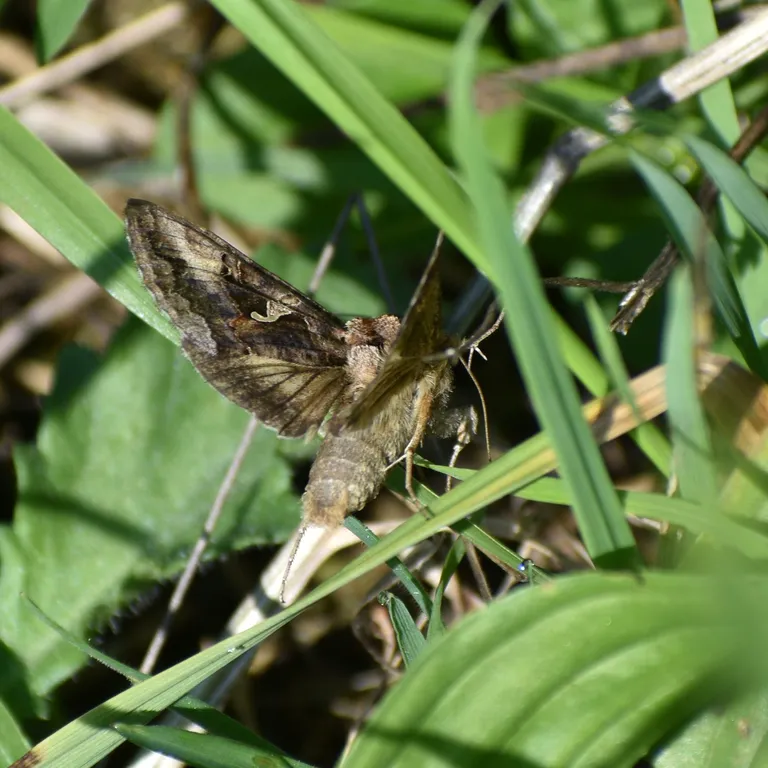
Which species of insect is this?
Autographa gamma
